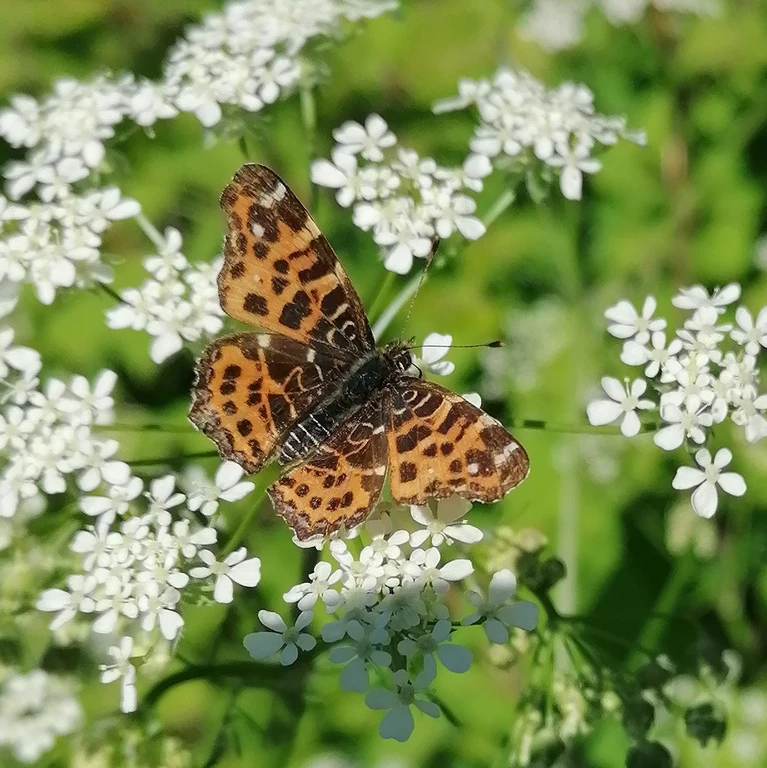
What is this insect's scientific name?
Araschnia levana
